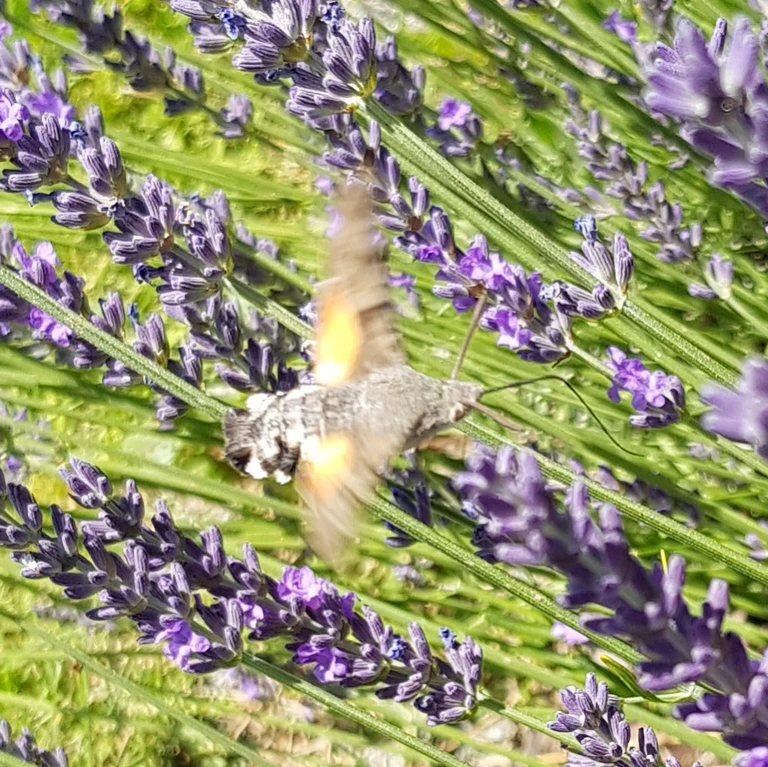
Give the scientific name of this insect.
Macroglossum stellatarum
